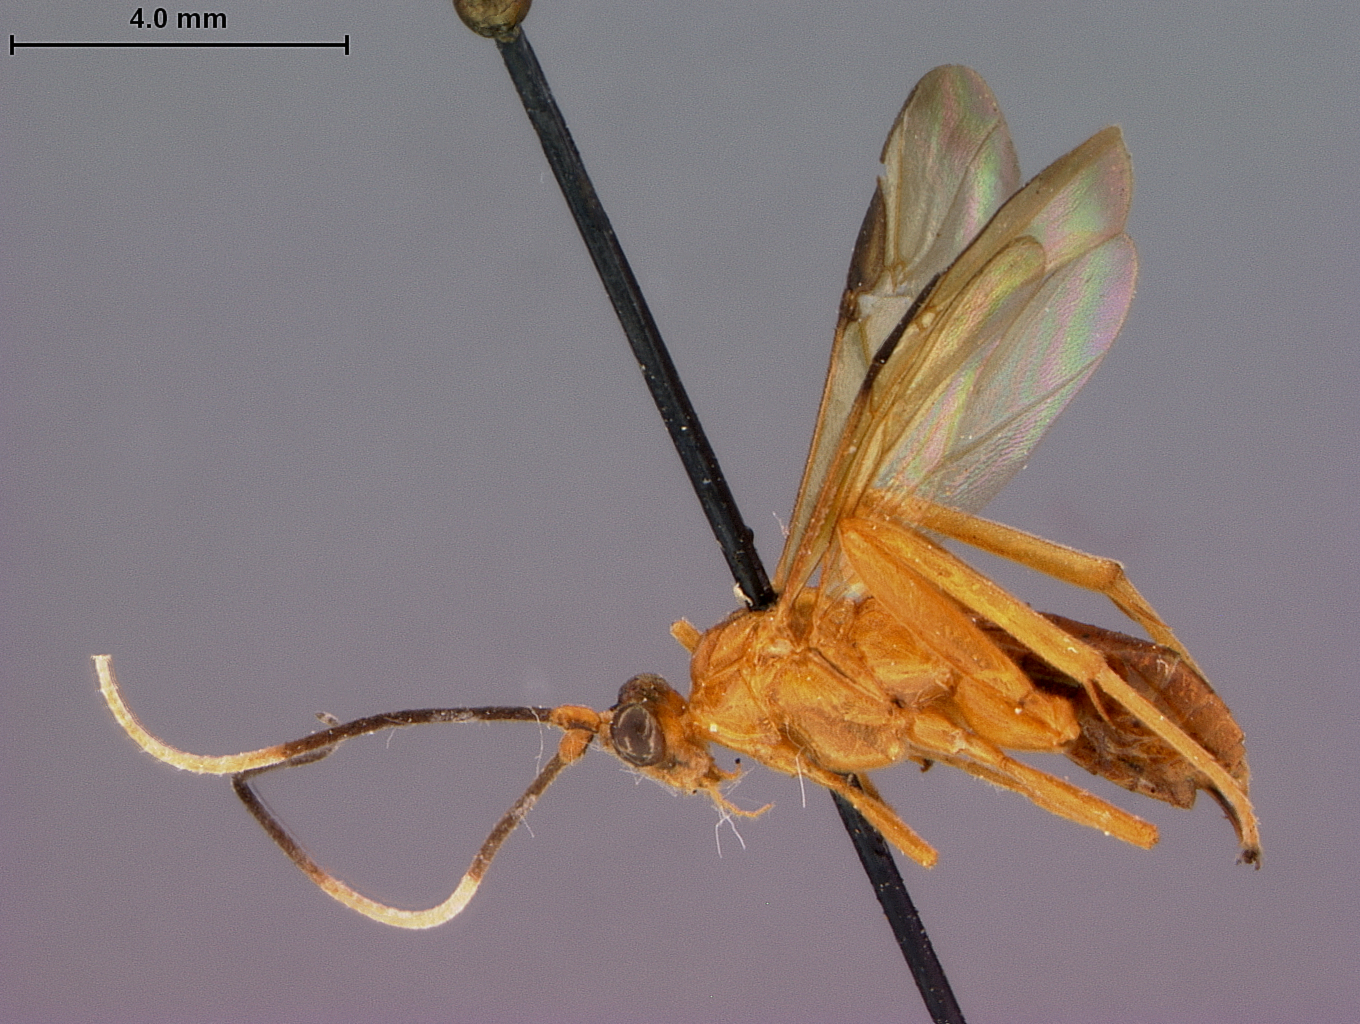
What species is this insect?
Euagathis kapili
